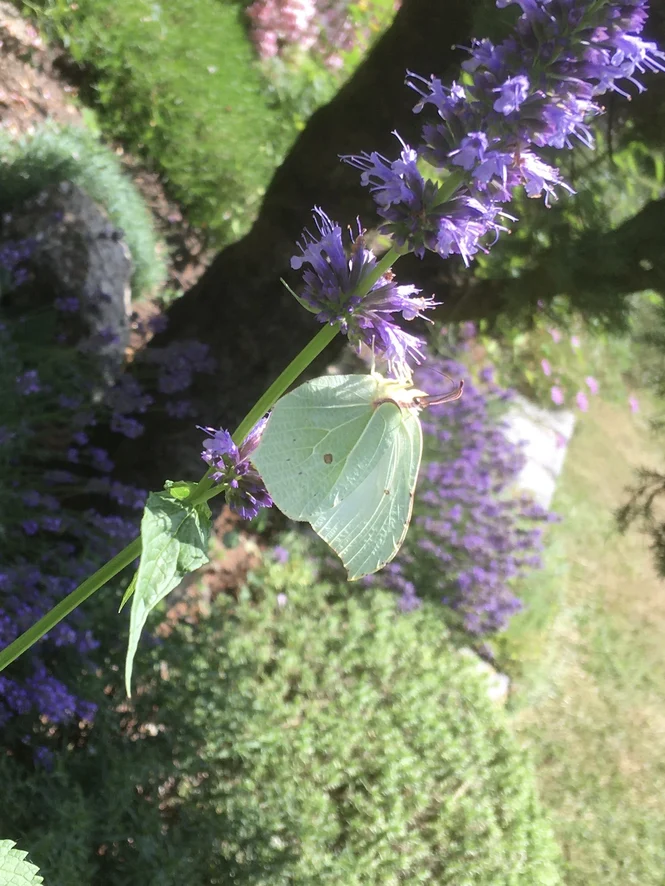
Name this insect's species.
Gonepteryx rhamni
